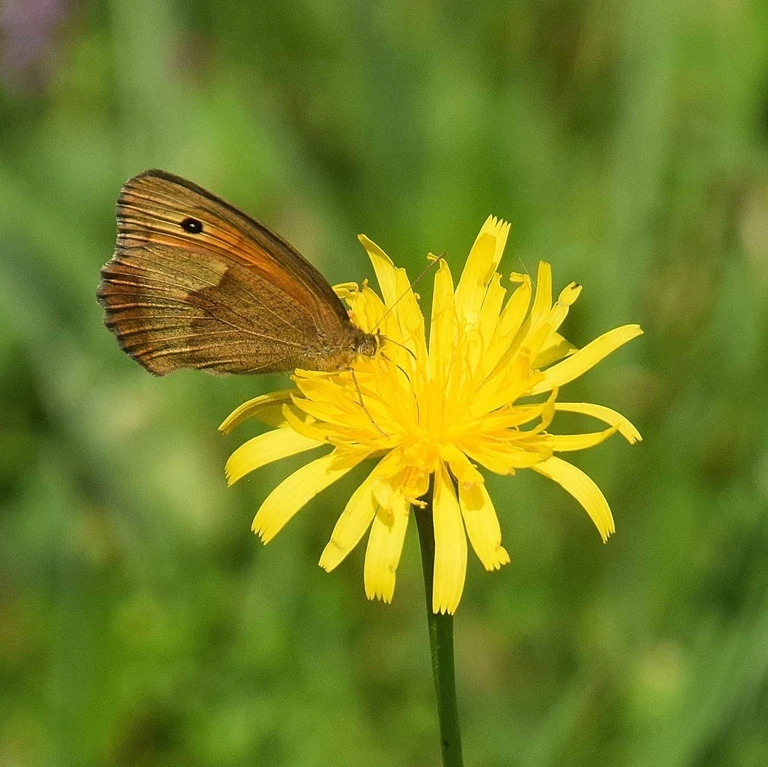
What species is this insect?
Maniola jurtina
